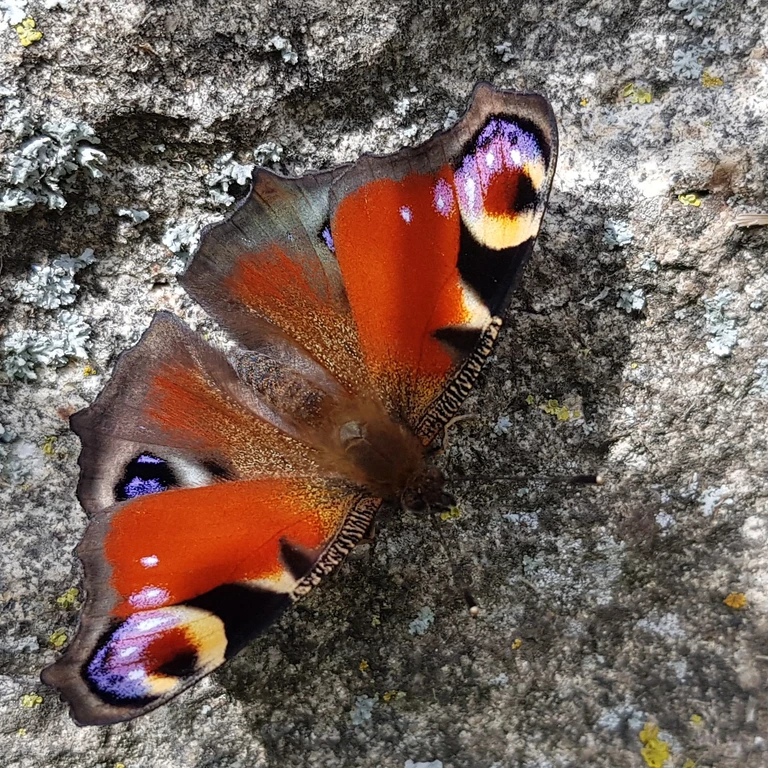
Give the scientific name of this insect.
Aglais io
